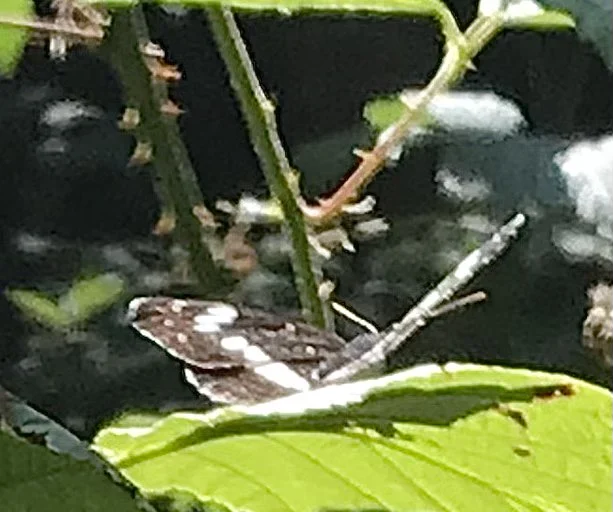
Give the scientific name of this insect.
Limenitis camilla (also Ladoga camilla)
